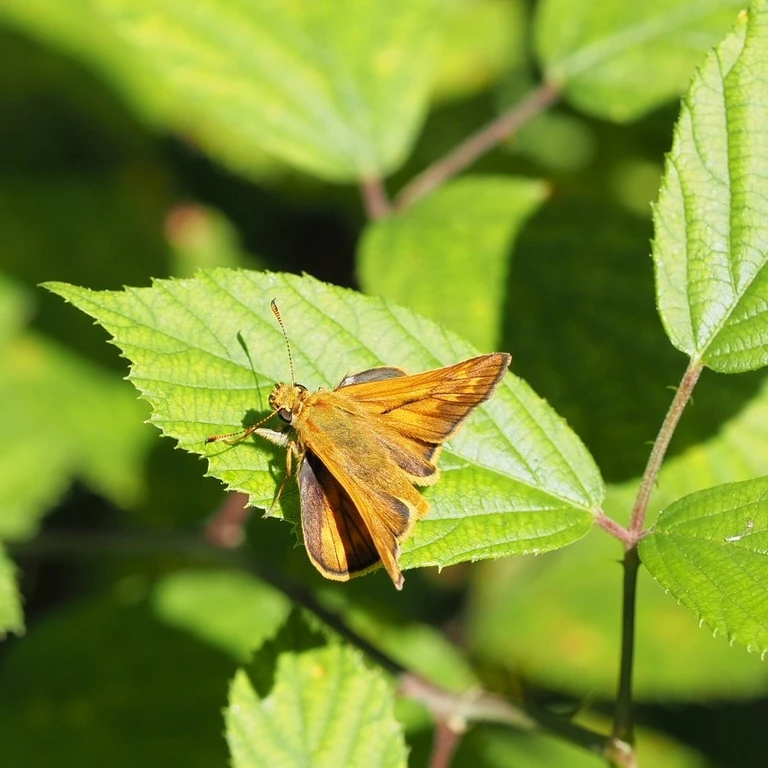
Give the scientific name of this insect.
Ochlodes sylvanus (also Ochlodes venata)
